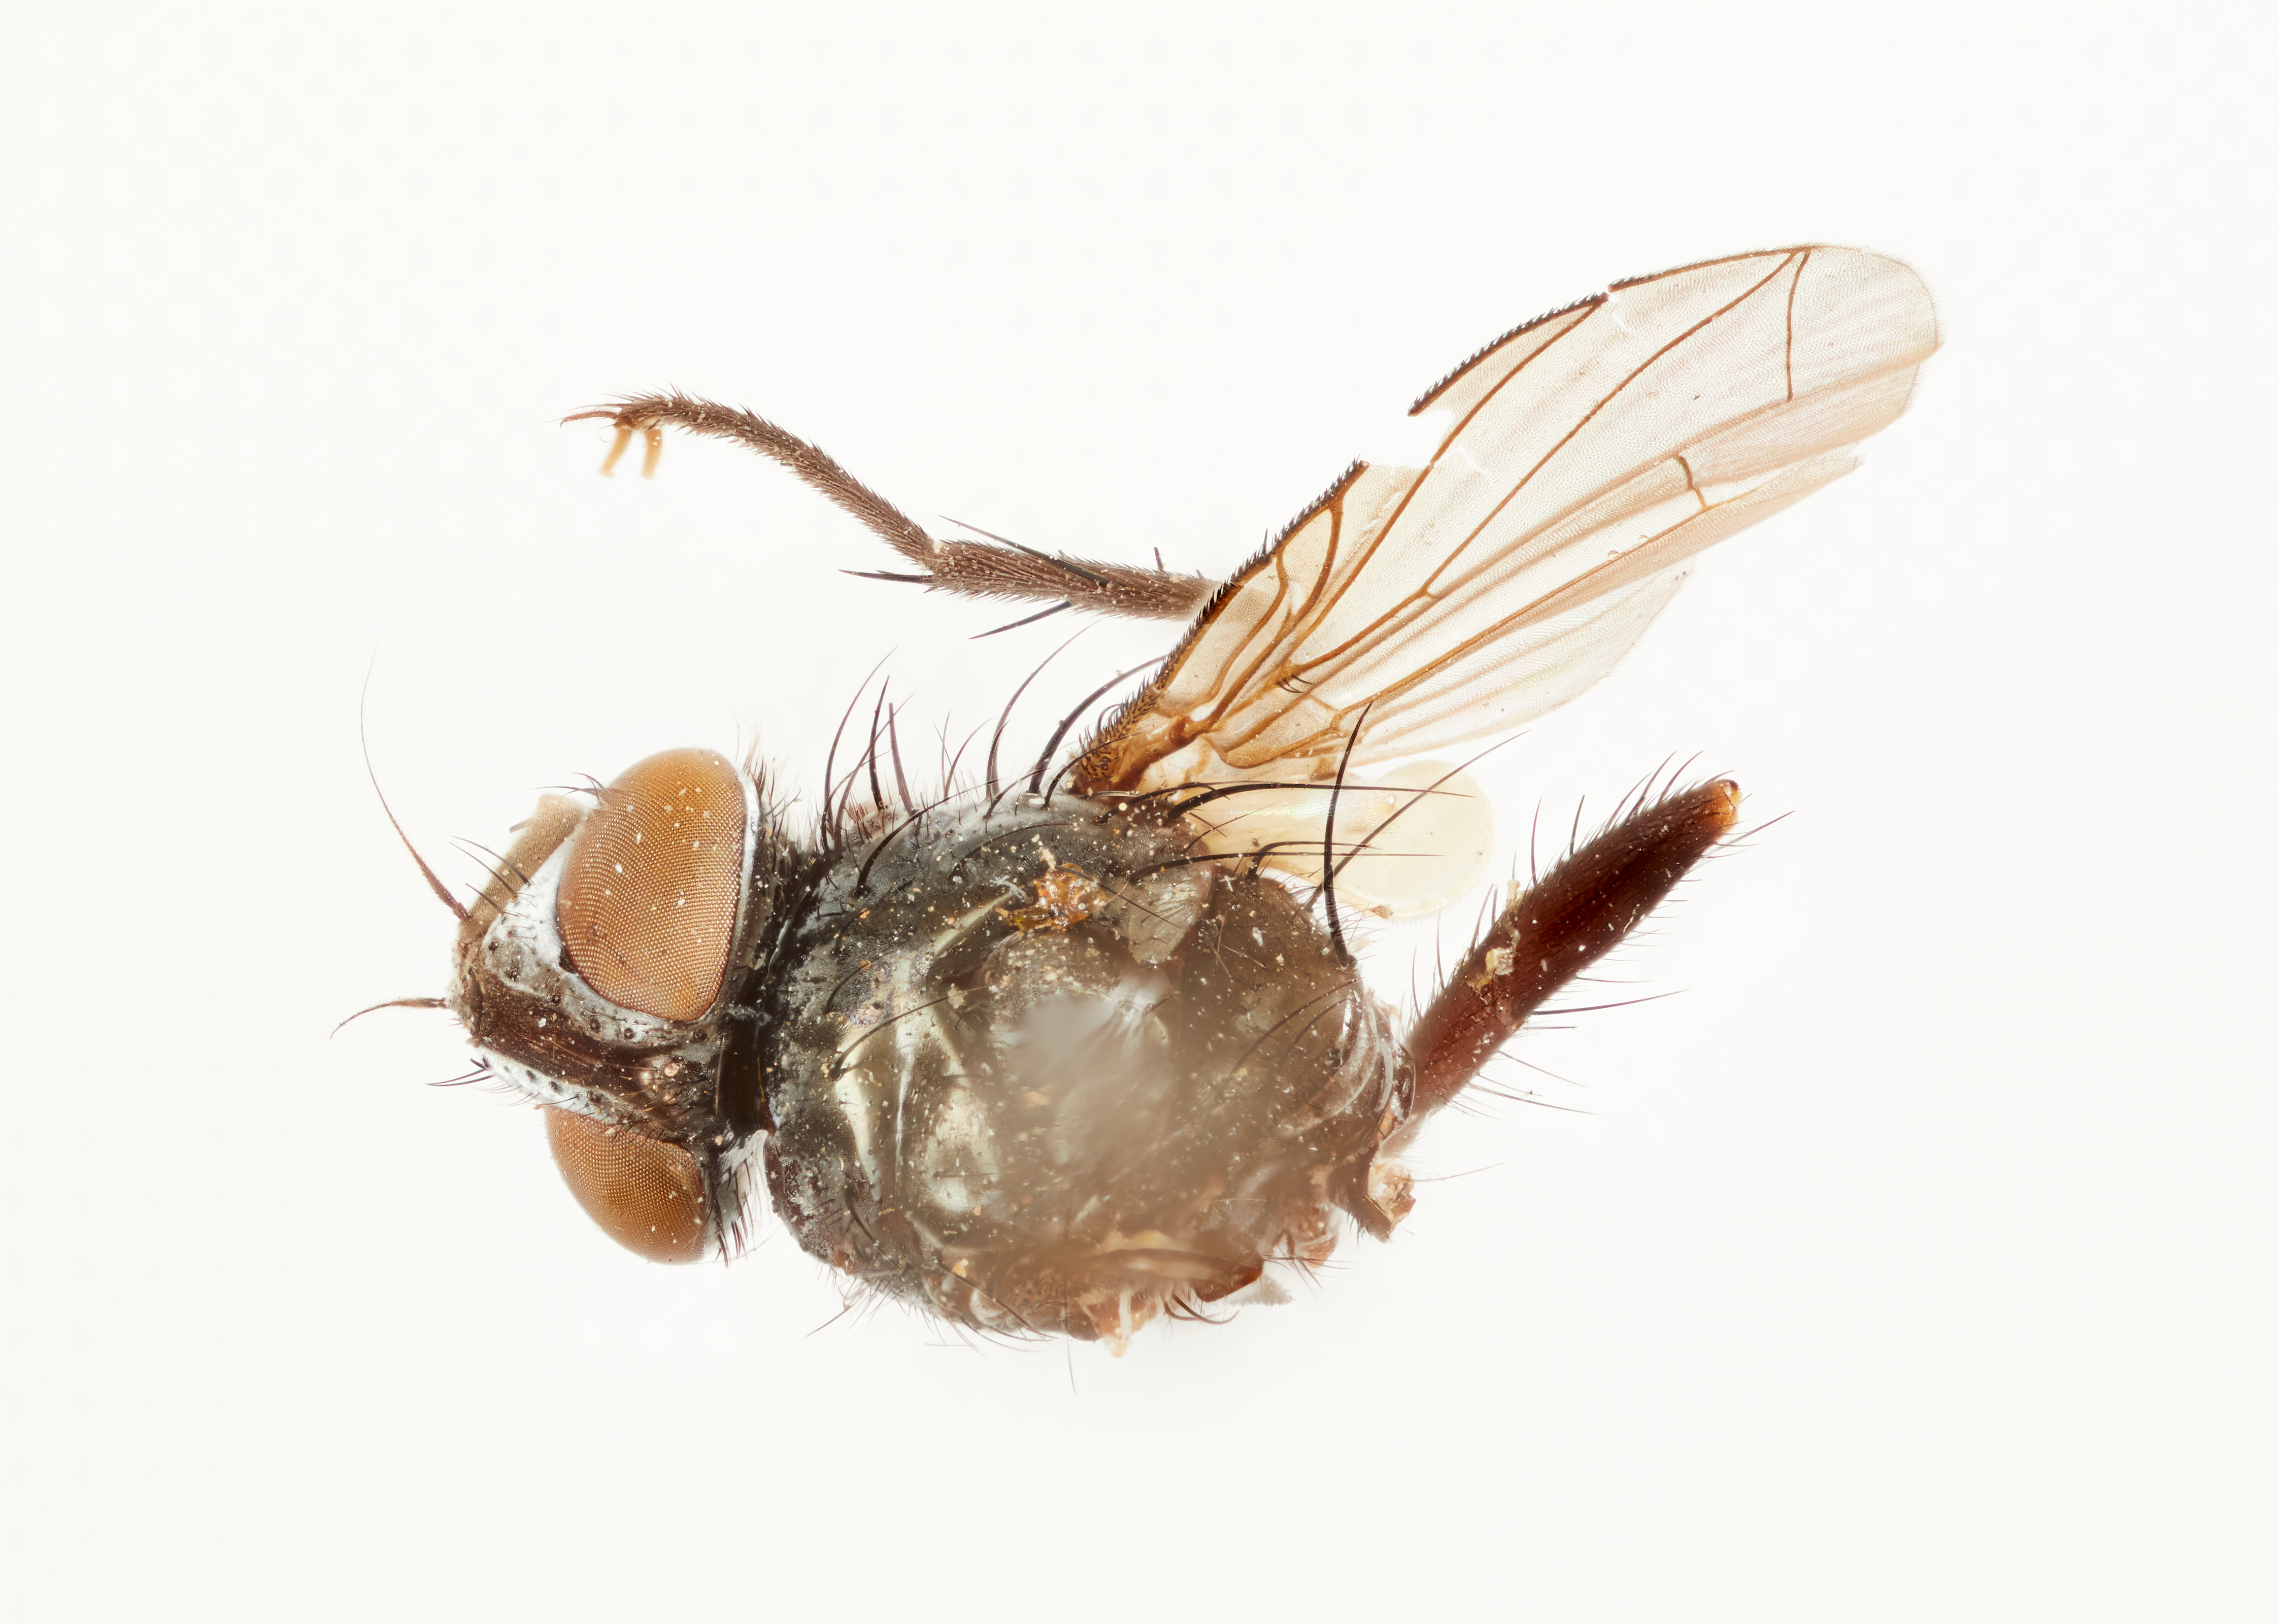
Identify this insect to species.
Masicera exilis
